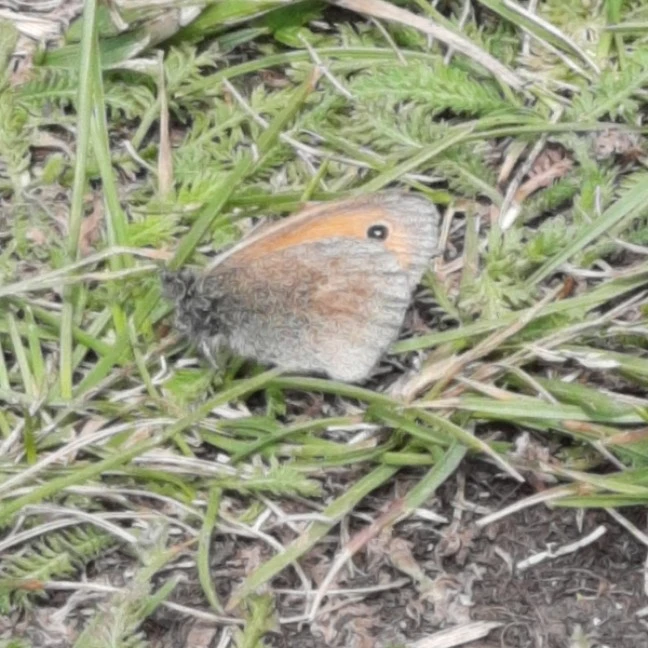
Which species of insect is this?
Coenonympha pamphilus
